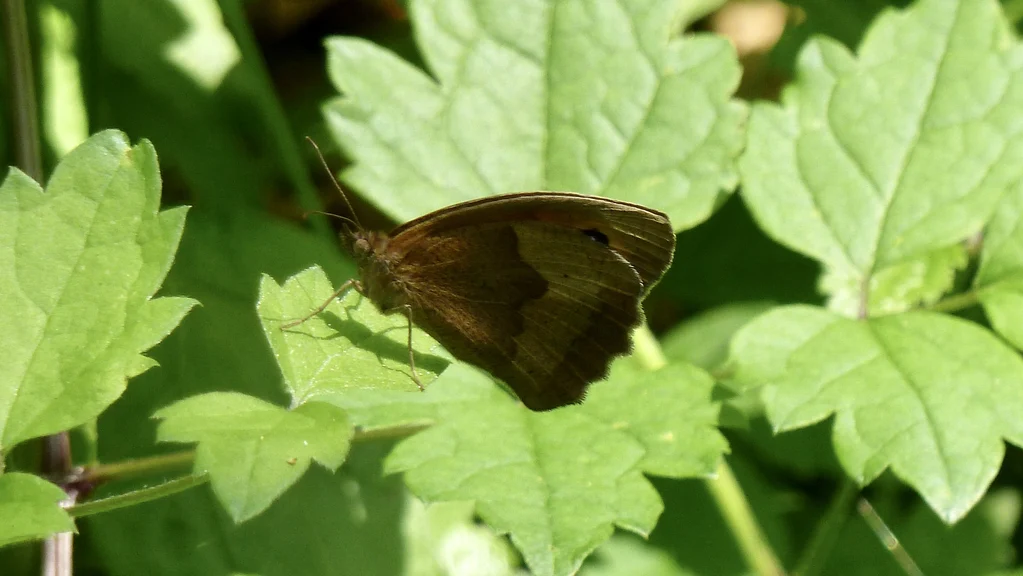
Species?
Maniola jurtina
